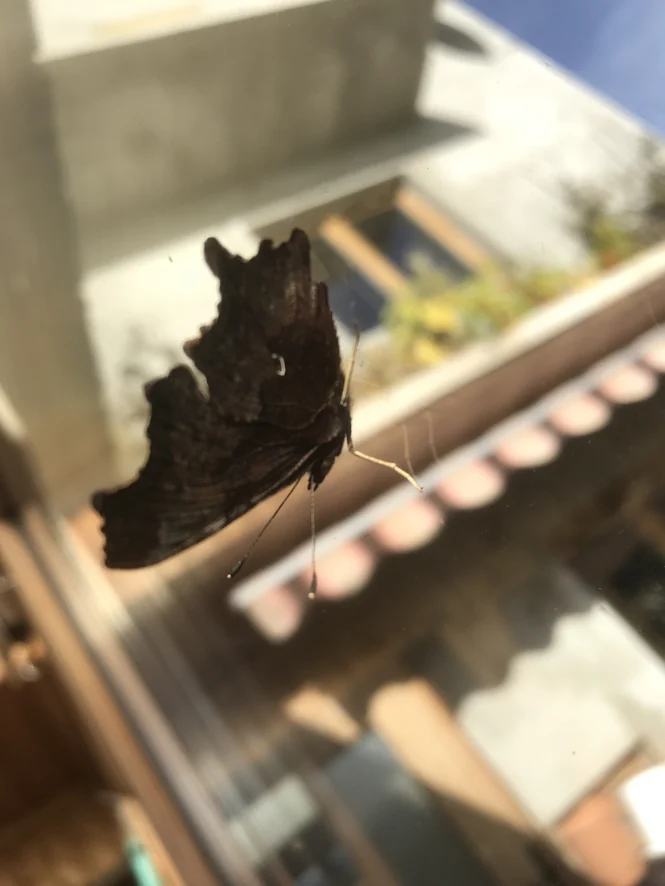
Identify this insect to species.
Polygonia c-album
